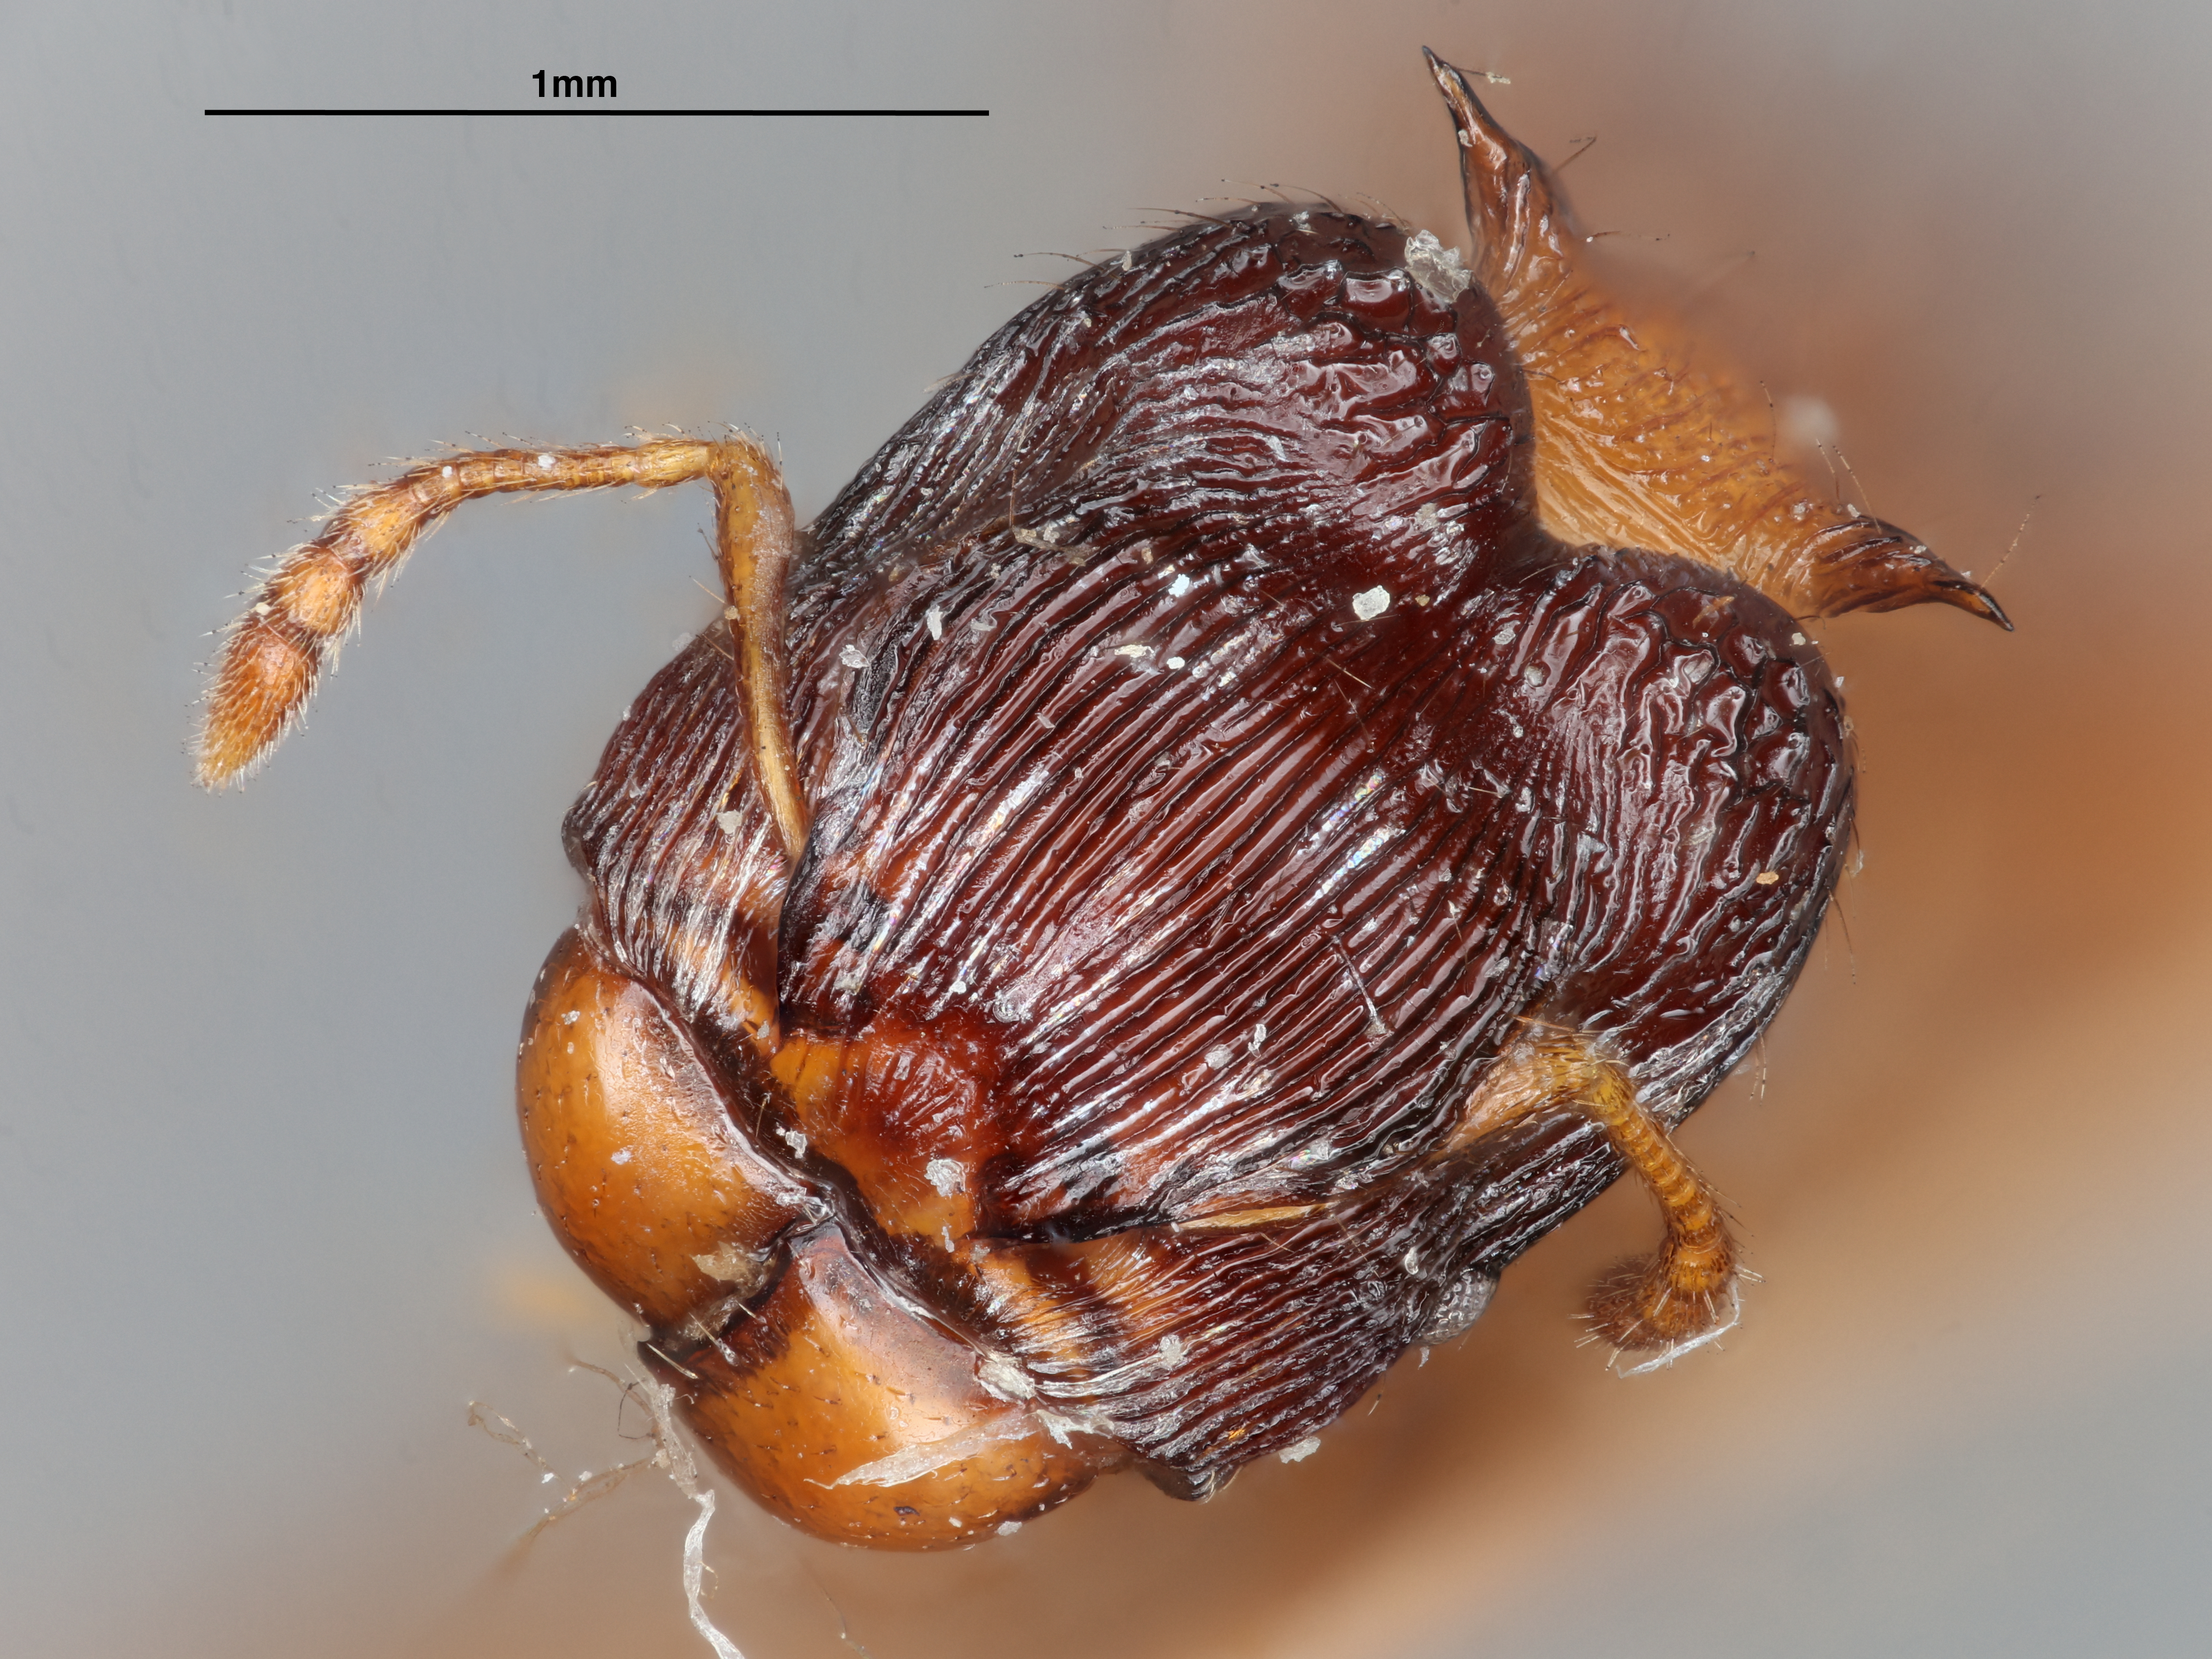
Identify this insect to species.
Pheidole striatus
